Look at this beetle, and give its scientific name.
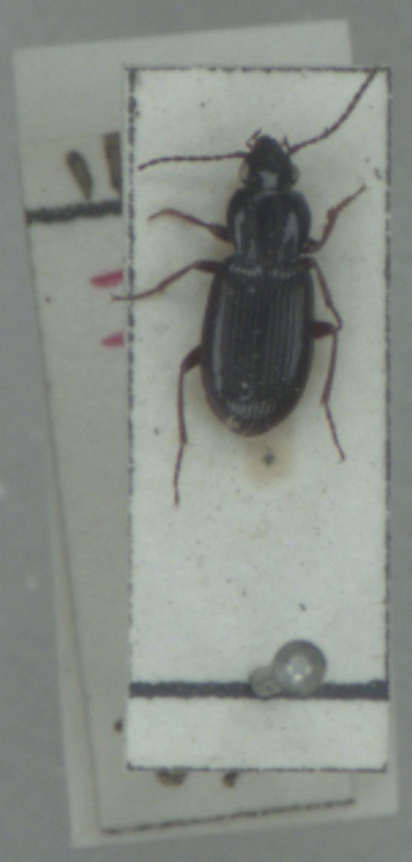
Pterostichus strenuus
